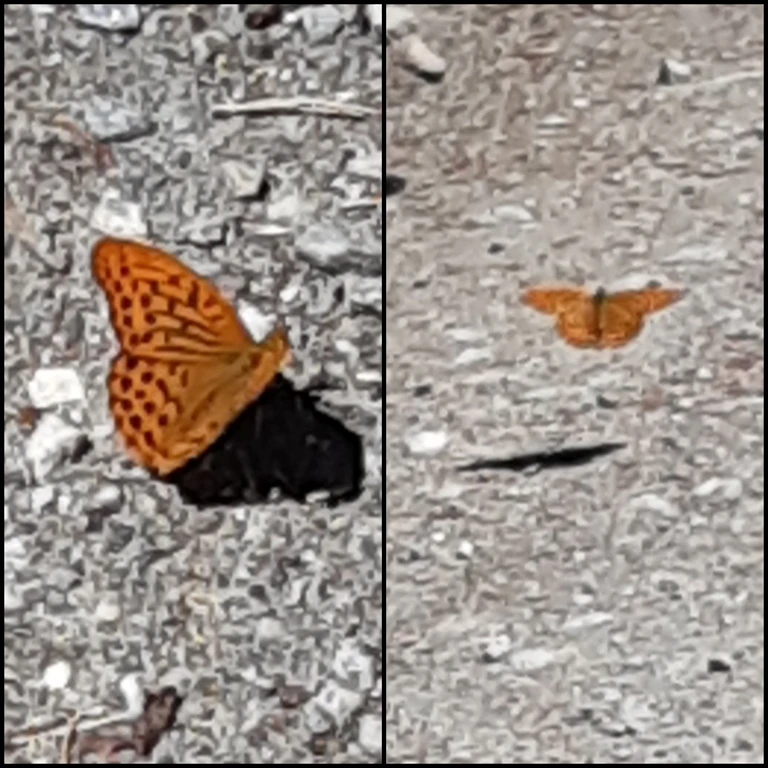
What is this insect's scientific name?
Argynnis paphia
